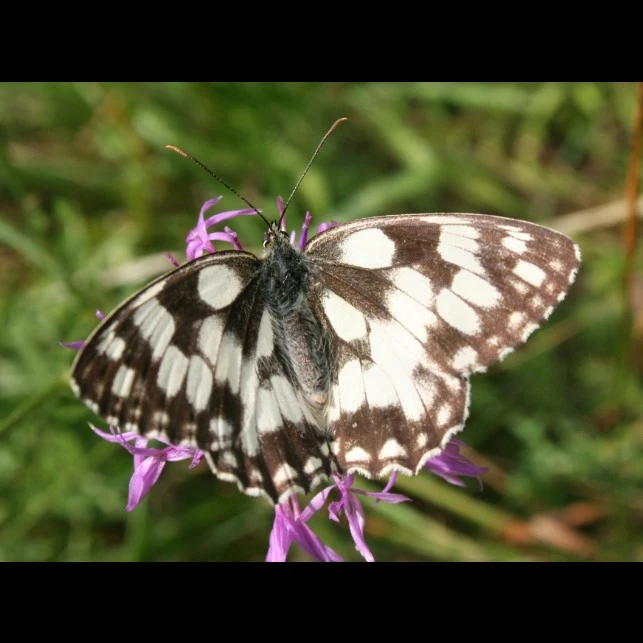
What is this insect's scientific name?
Melanargia galathea
